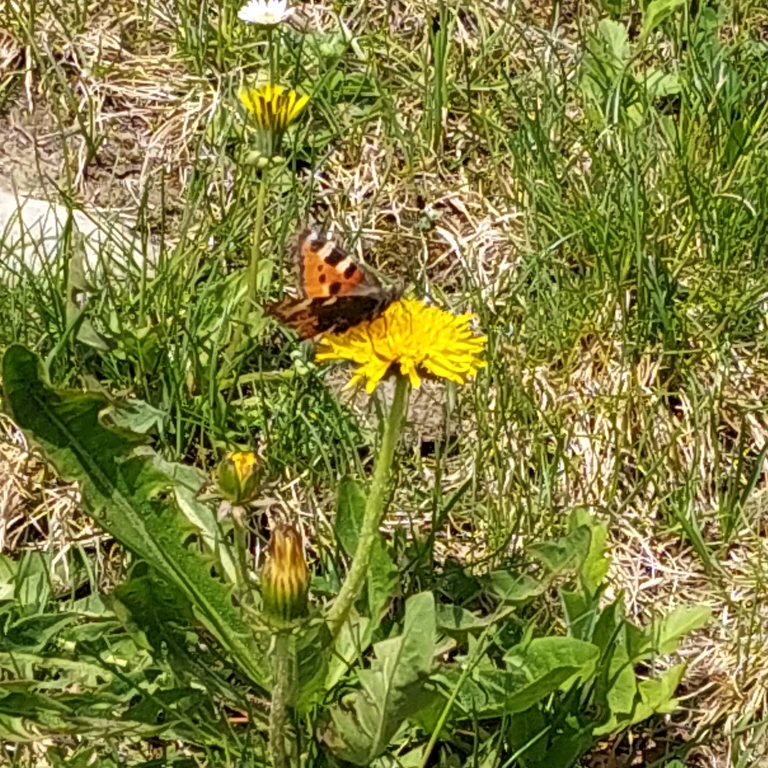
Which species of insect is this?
Aglais urticae
